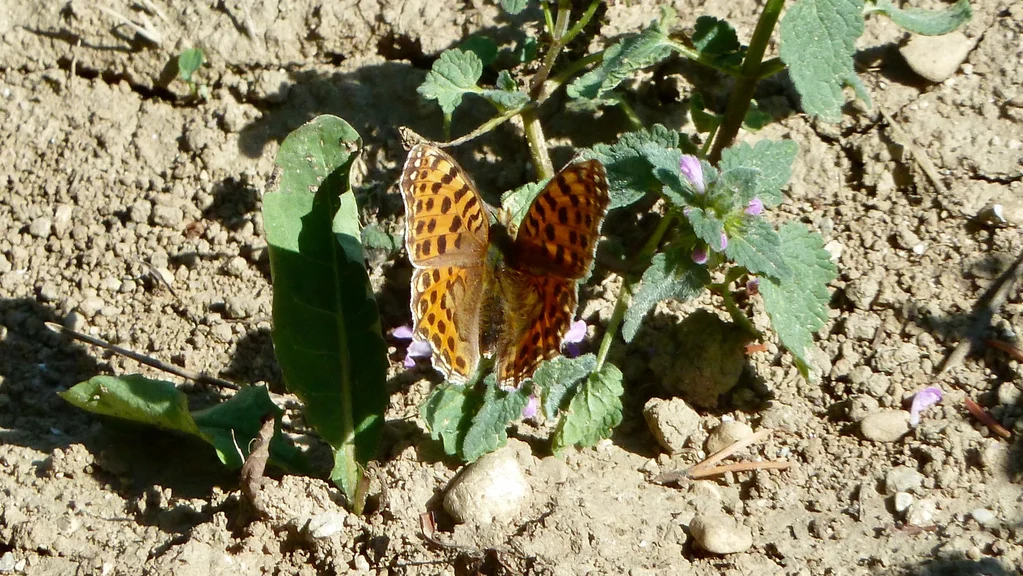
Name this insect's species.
Issoria lathonia
